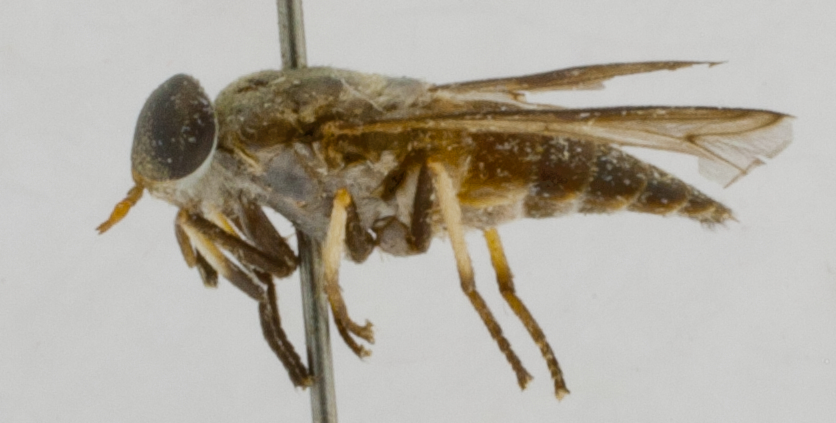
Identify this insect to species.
Cydistomyia tibialis
